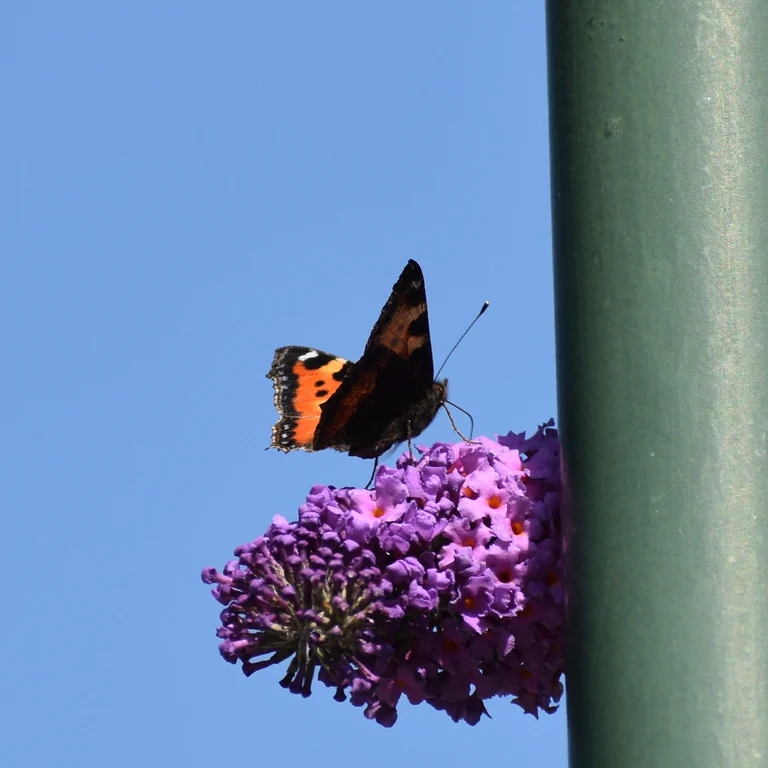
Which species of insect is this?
Aglais urticae
